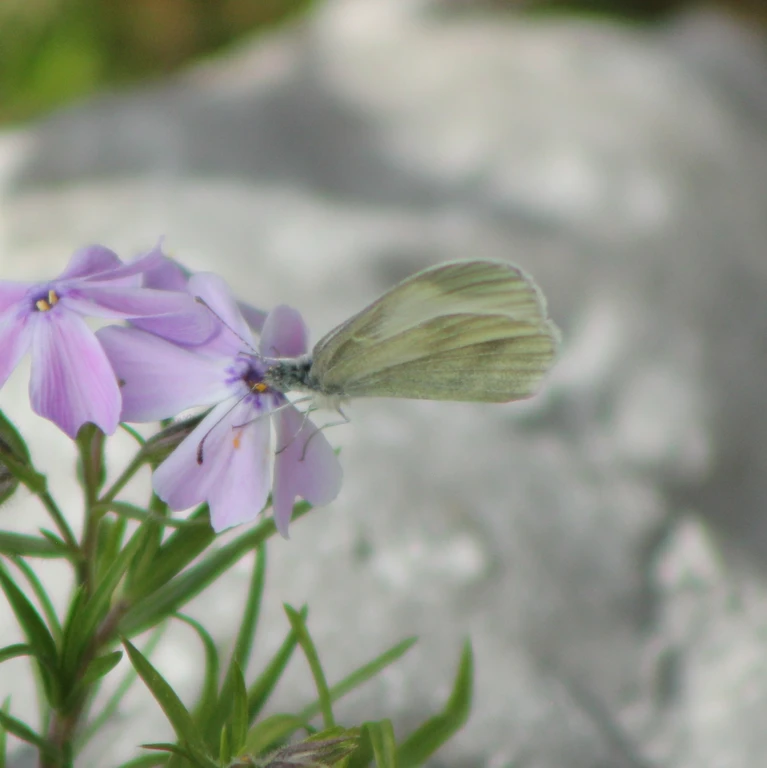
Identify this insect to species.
Leptidea sinapis/juvernica
